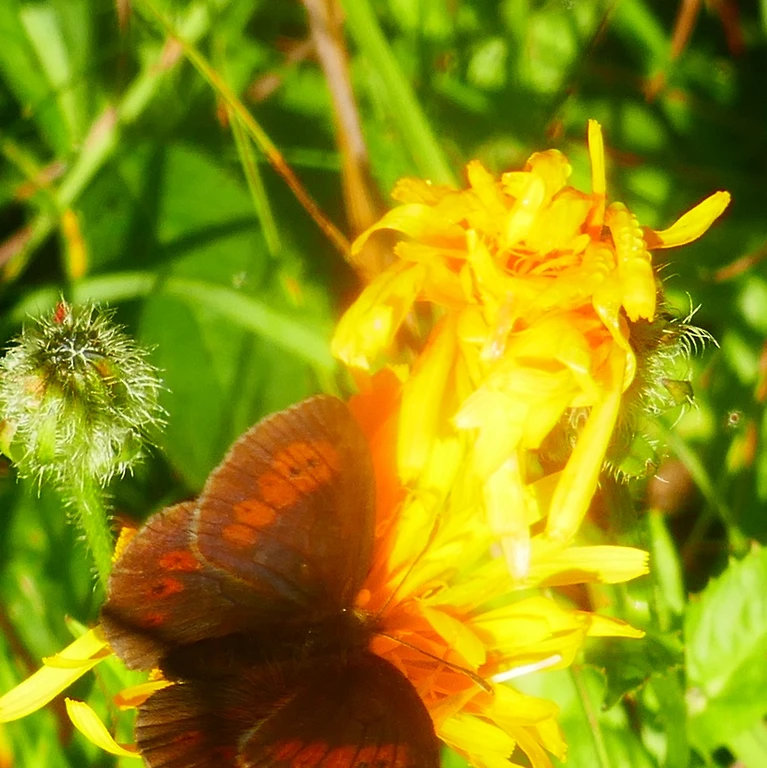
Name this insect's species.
Erebia manto
